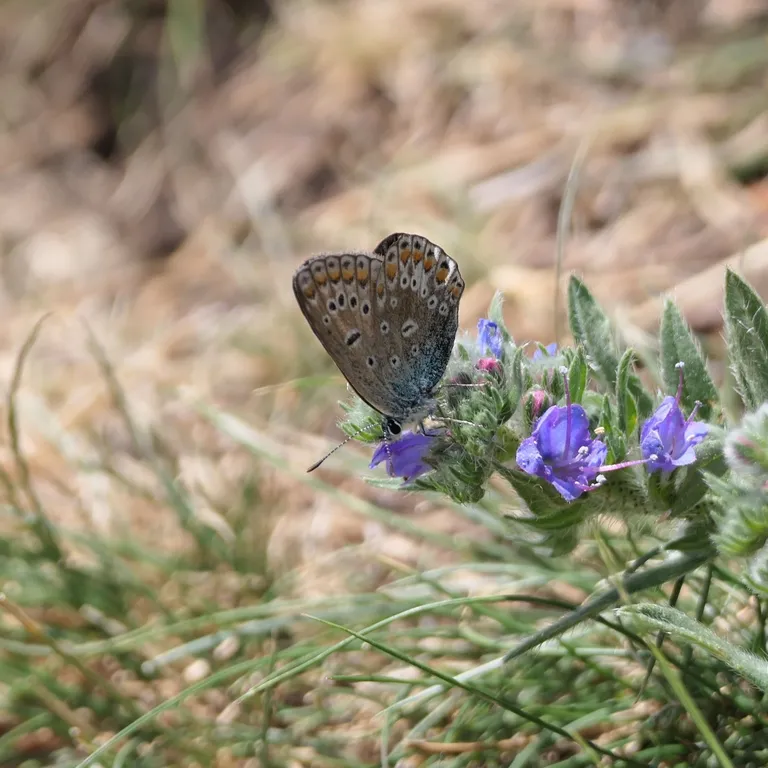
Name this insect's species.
Polyommatus icarus
